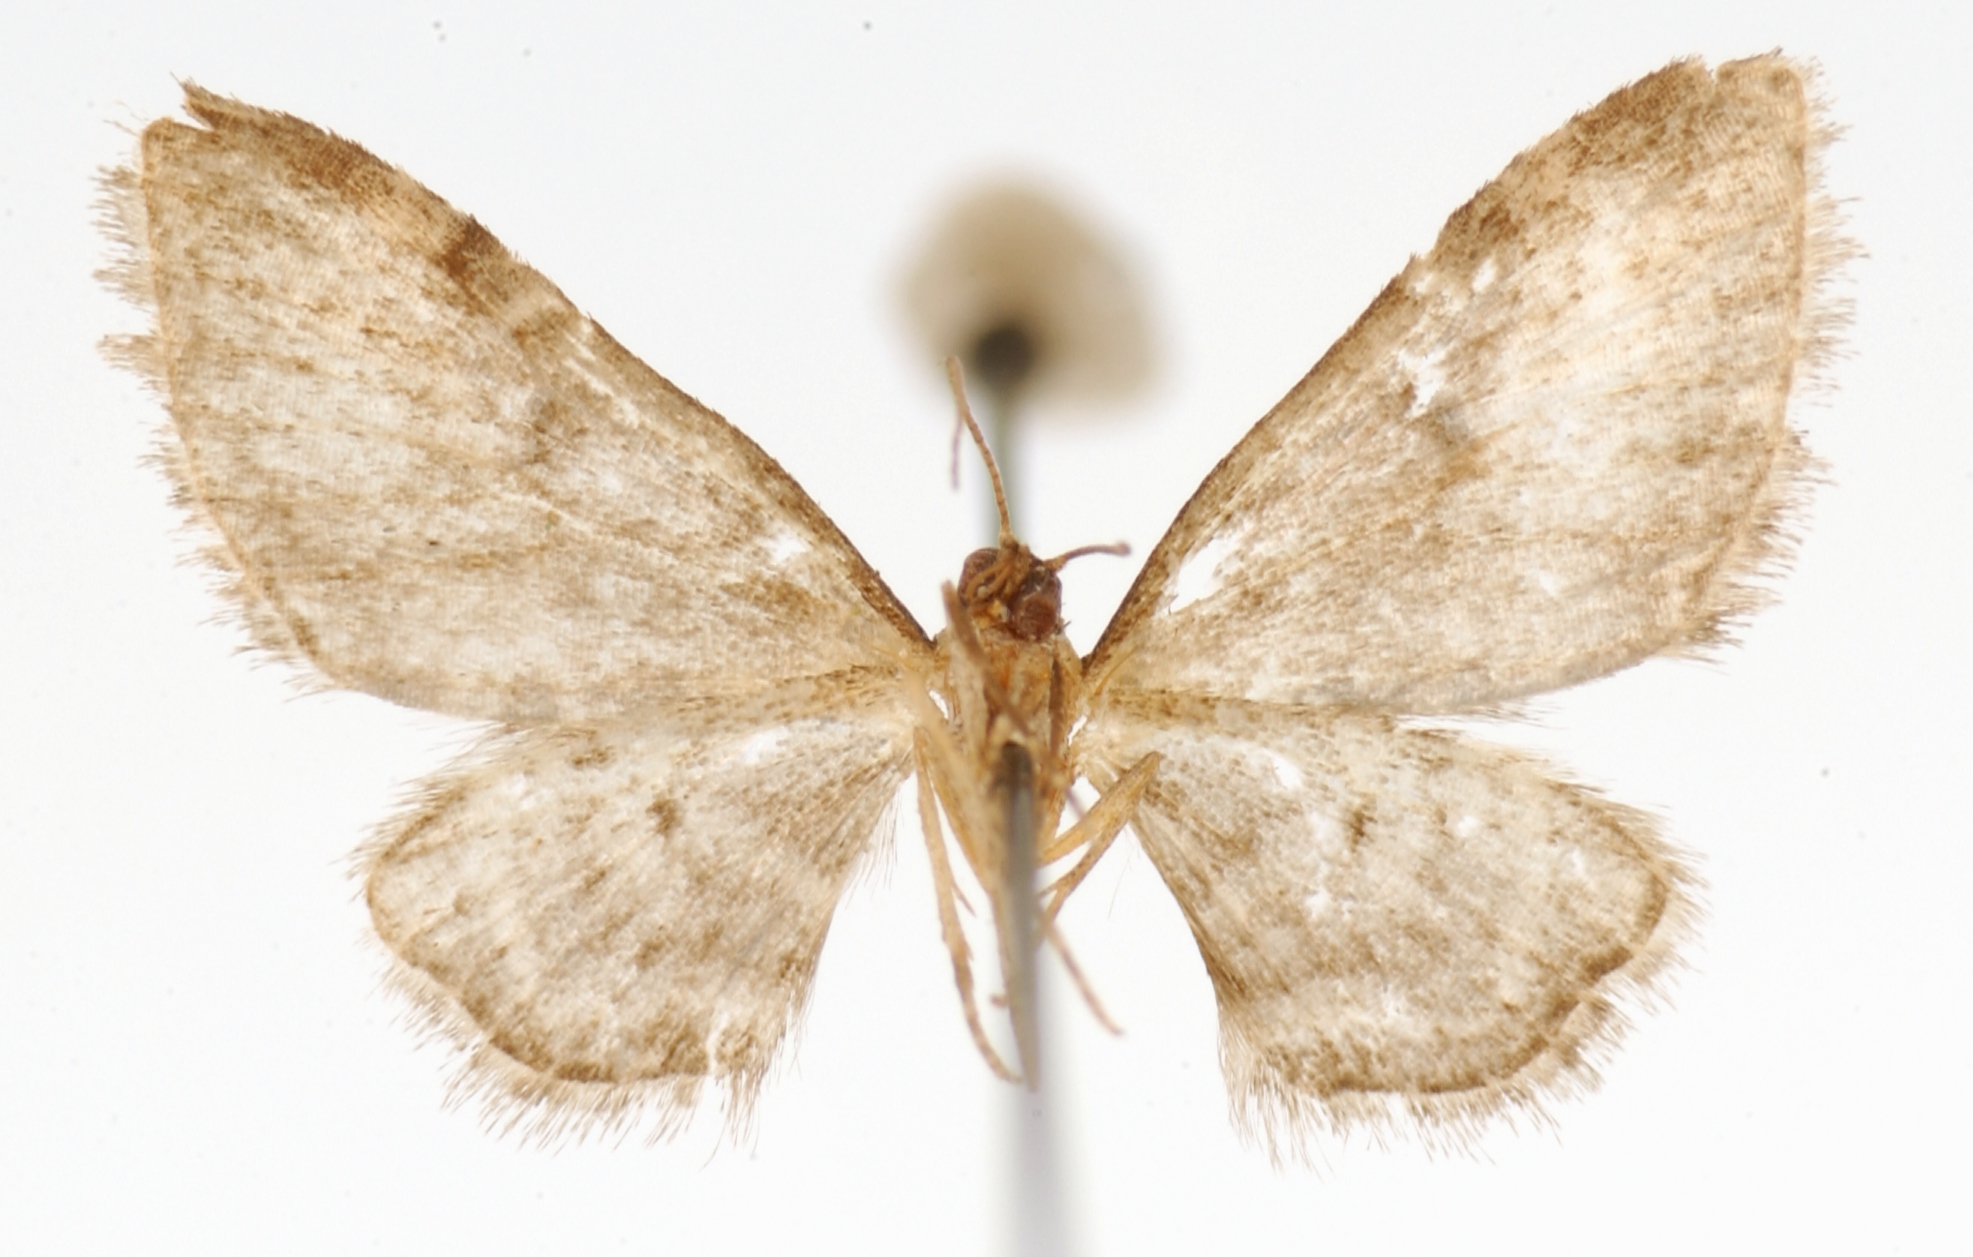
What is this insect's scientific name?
Tephroclystia endonephelia
